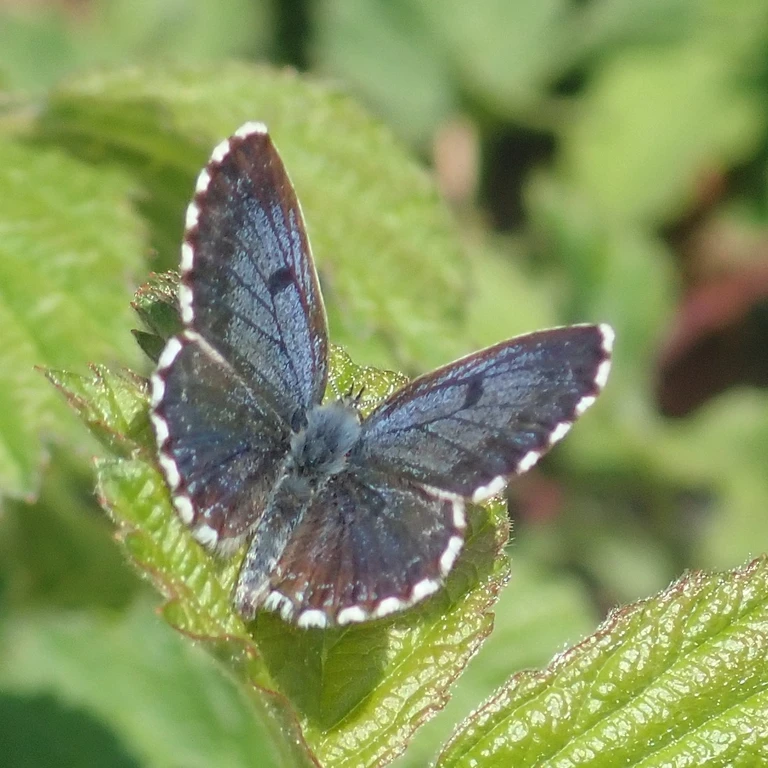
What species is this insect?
Scolitantides orion
